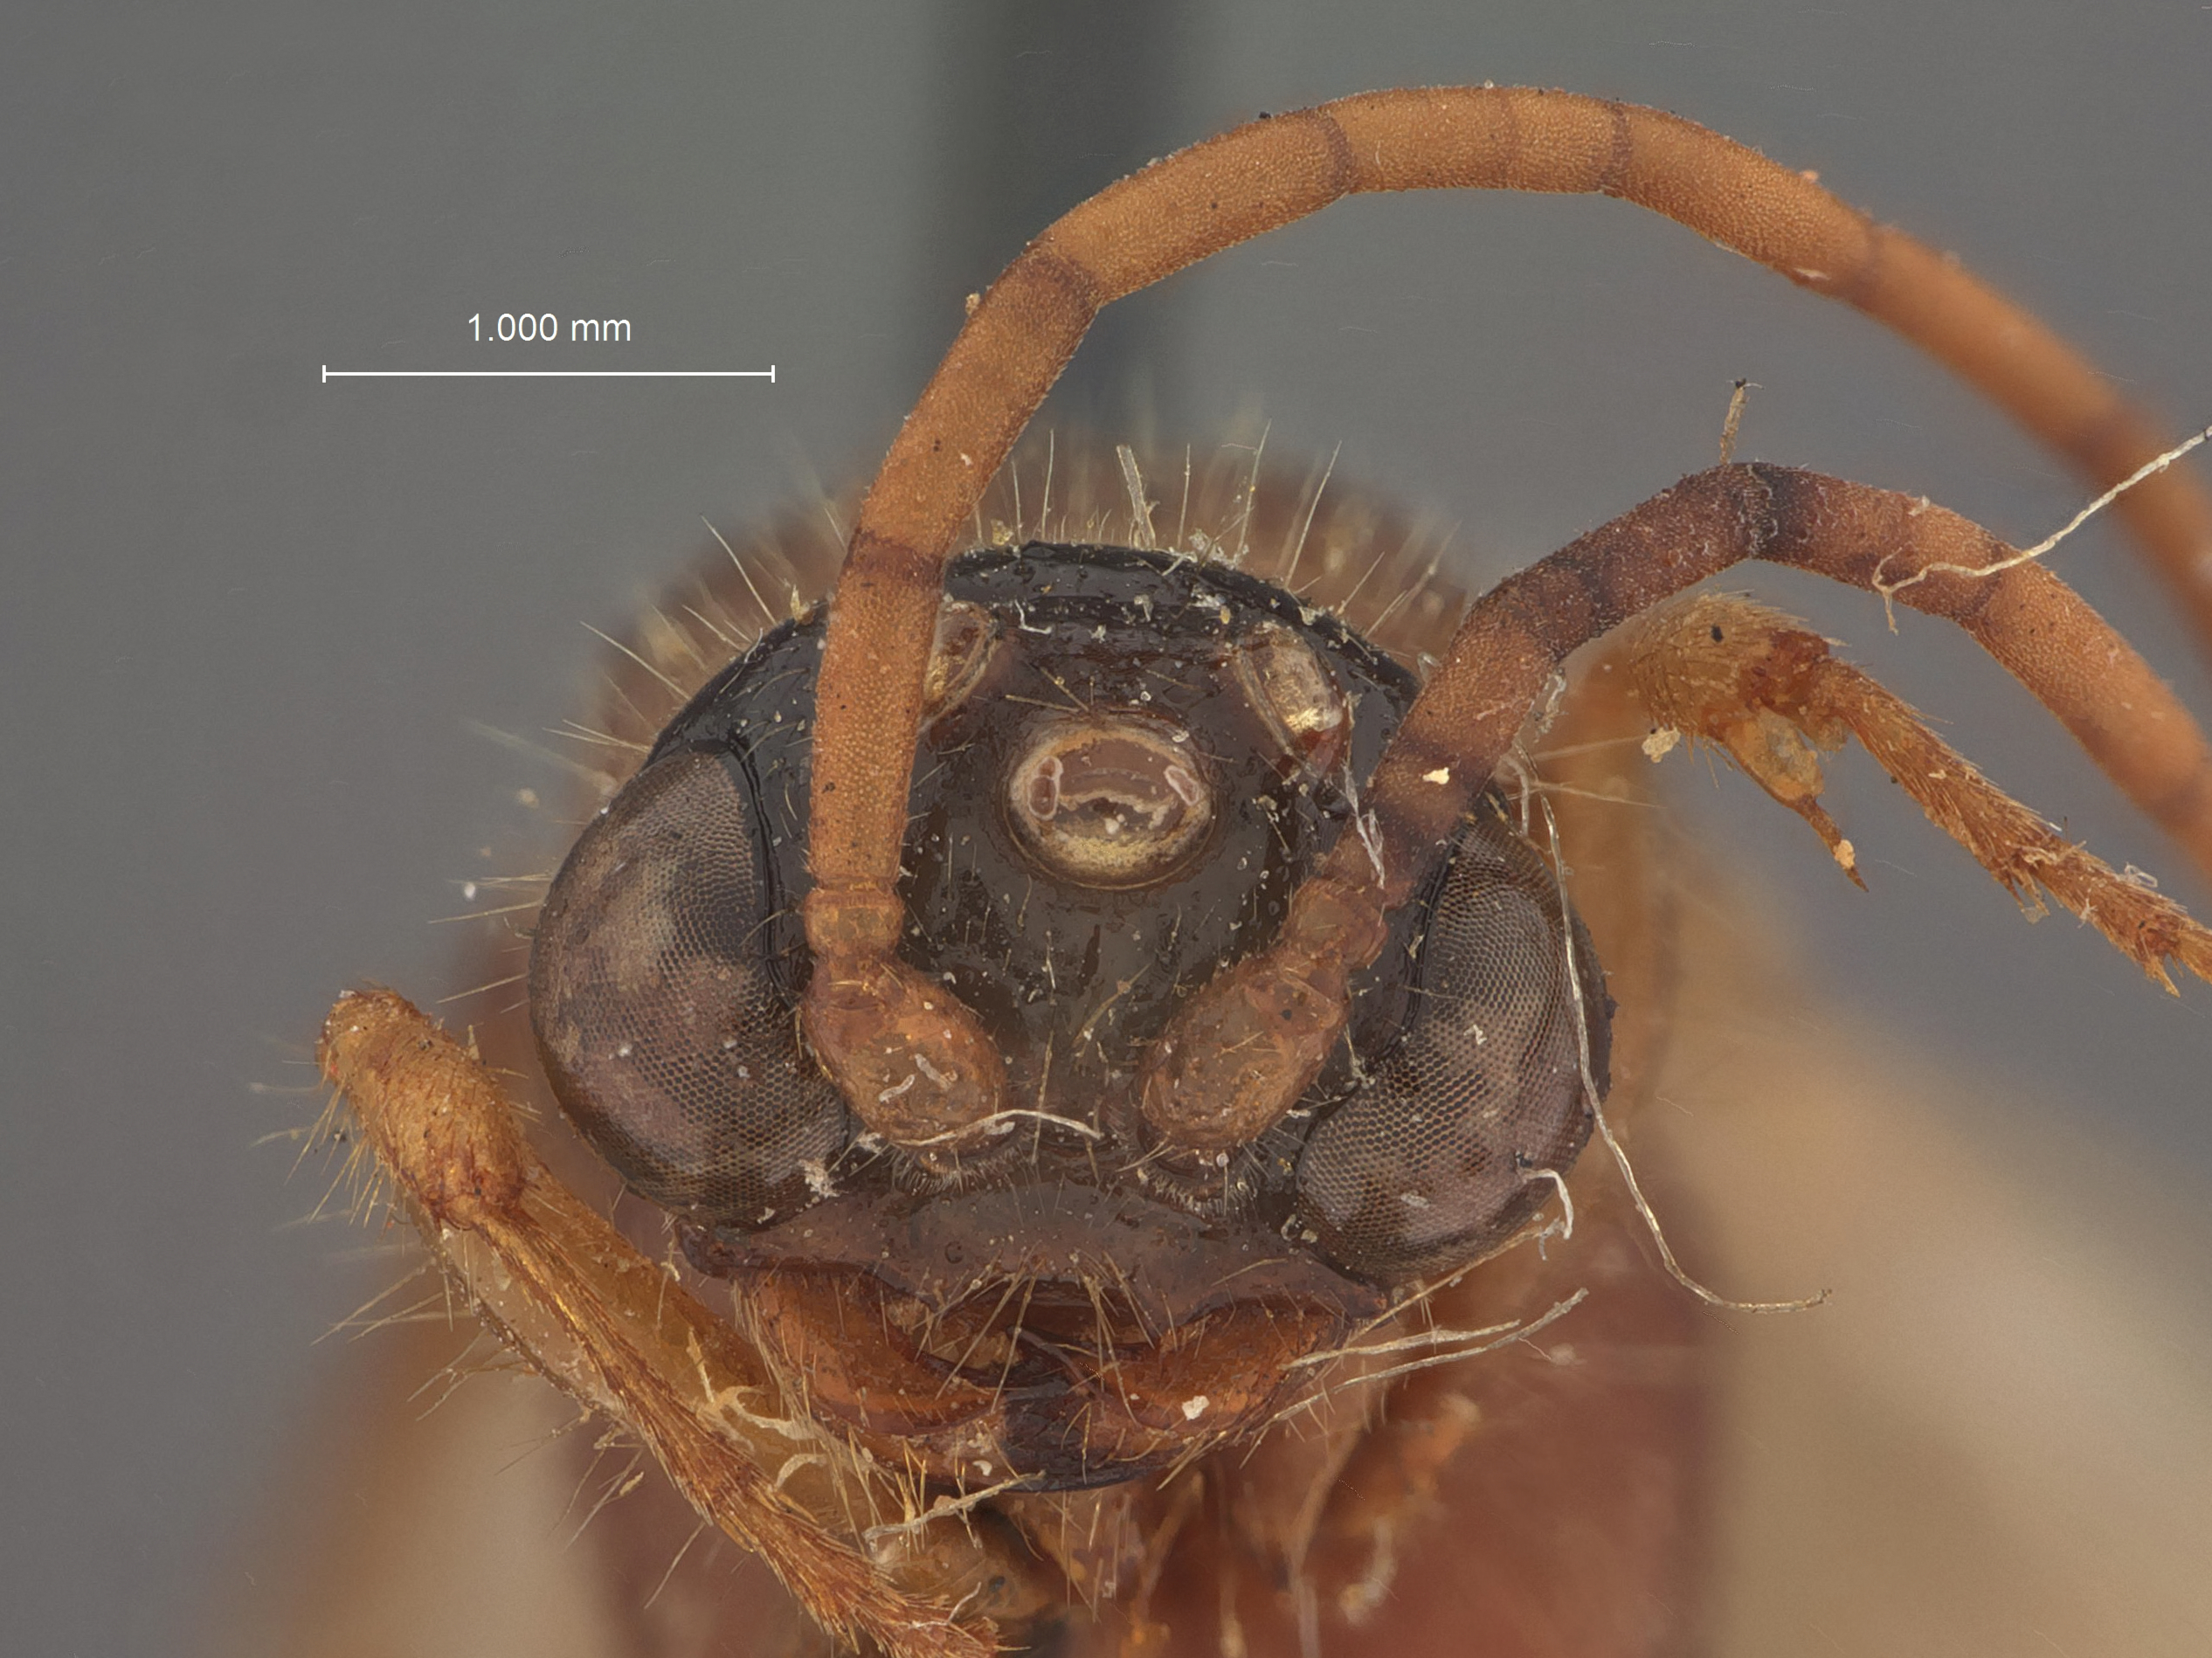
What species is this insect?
Brachycistis rugosa
